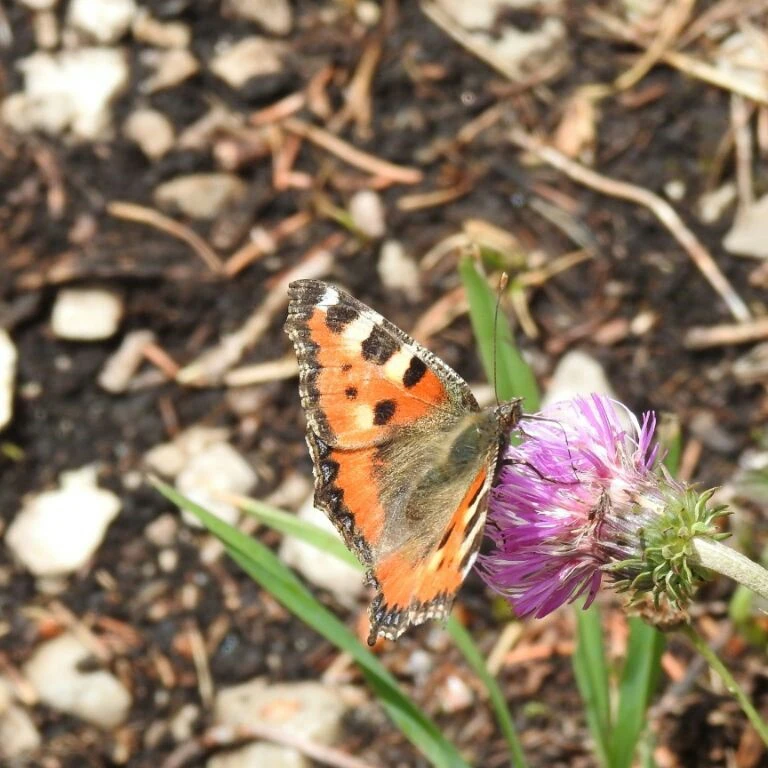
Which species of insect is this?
Aglais urticae
